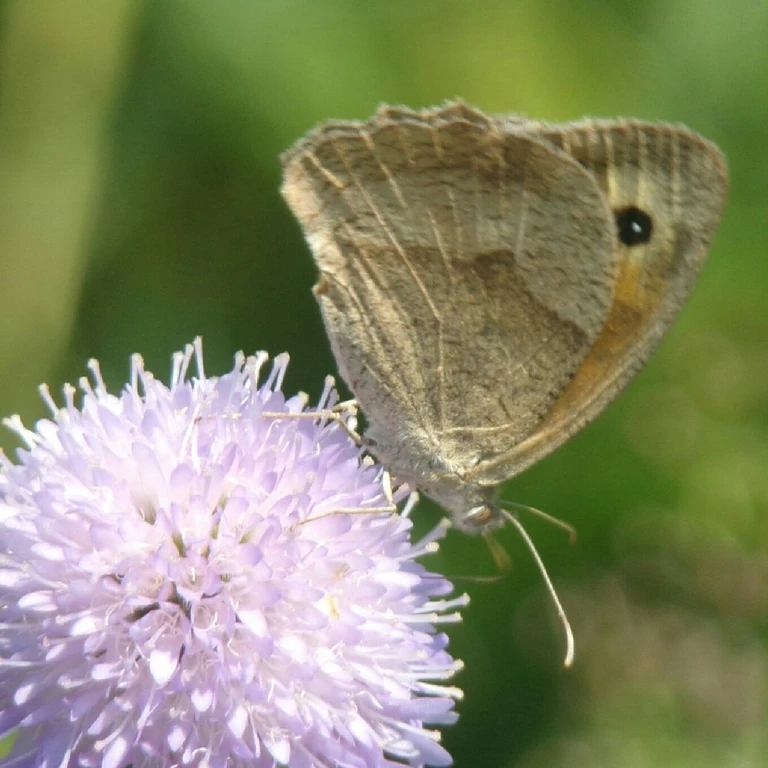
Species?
Maniola jurtina
